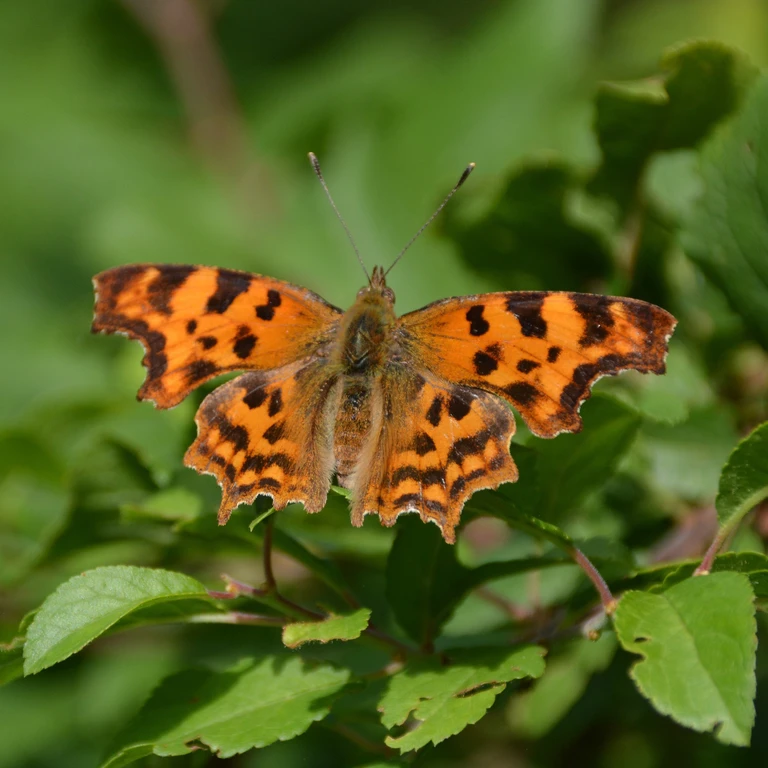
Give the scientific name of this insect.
Polygonia c-album
